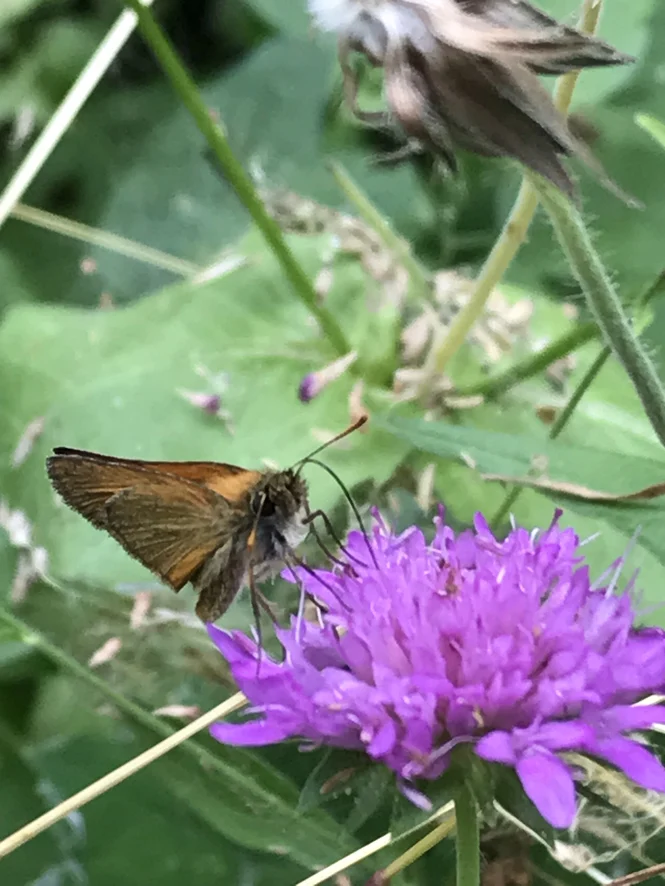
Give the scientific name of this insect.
Thymelicus sylvestris
